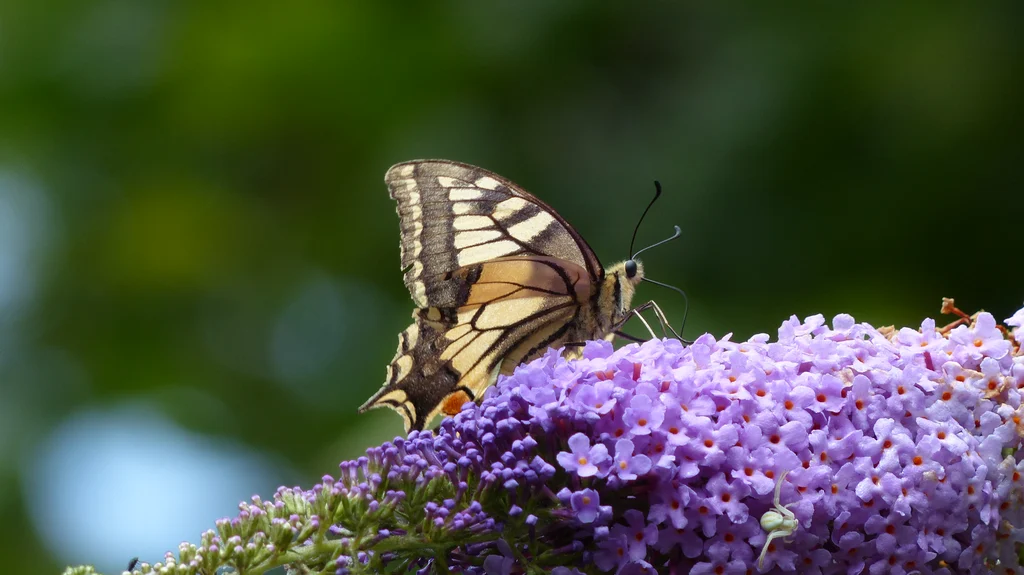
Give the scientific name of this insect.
Papilio machaon
